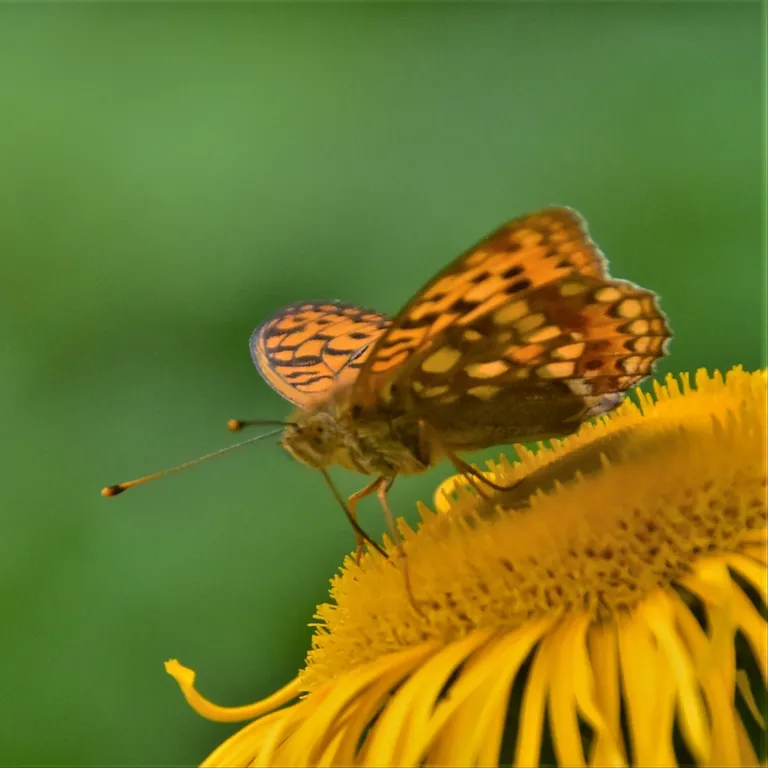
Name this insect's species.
Fabriciana adippe
